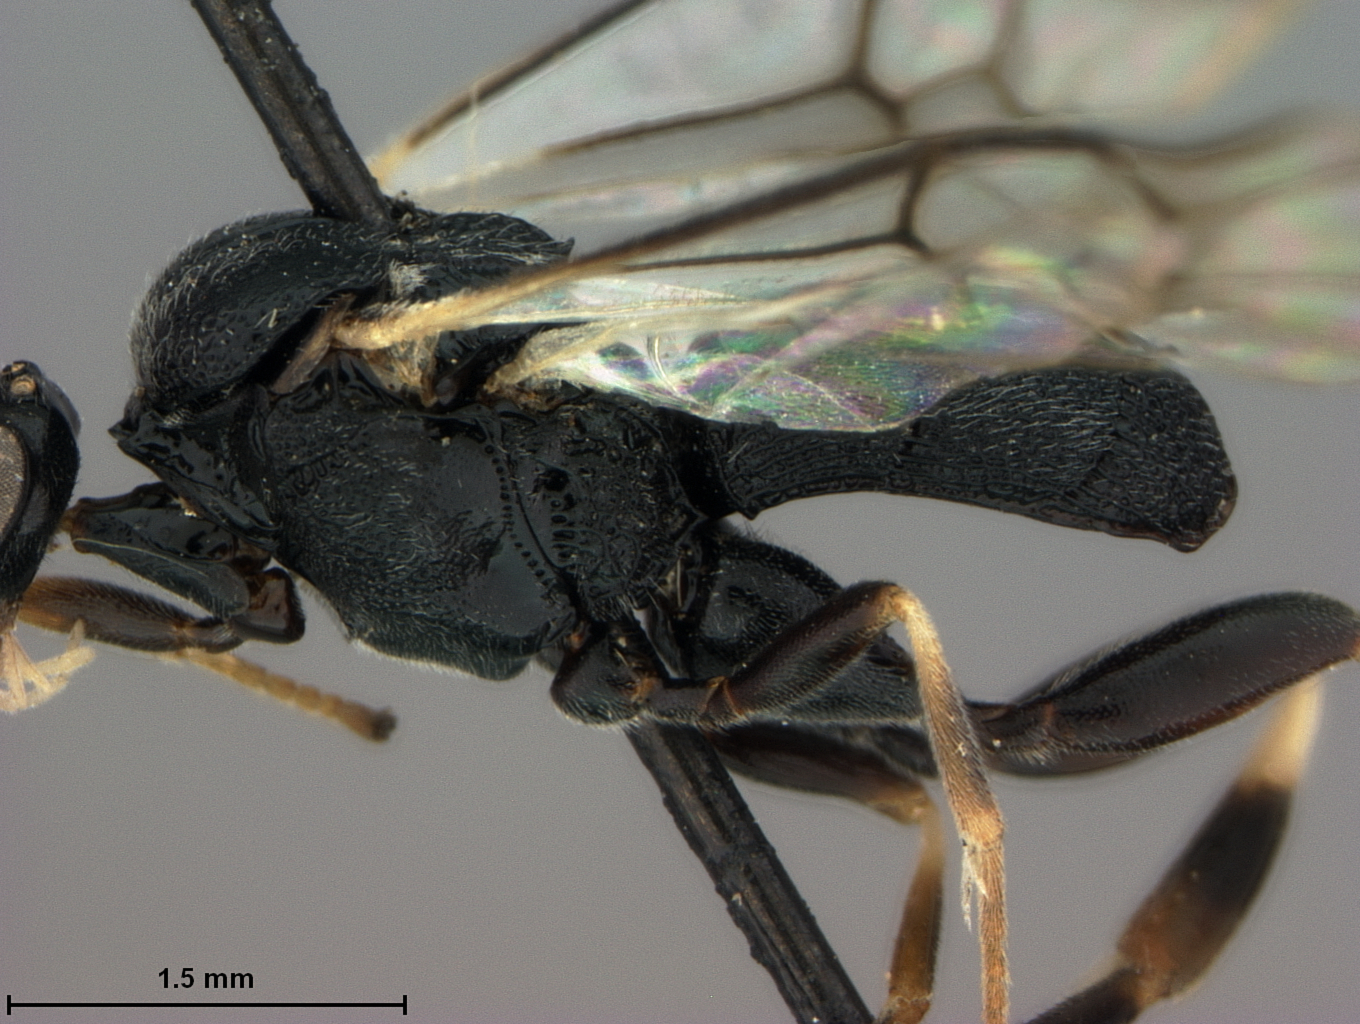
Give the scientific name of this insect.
Fornicia annulipes
